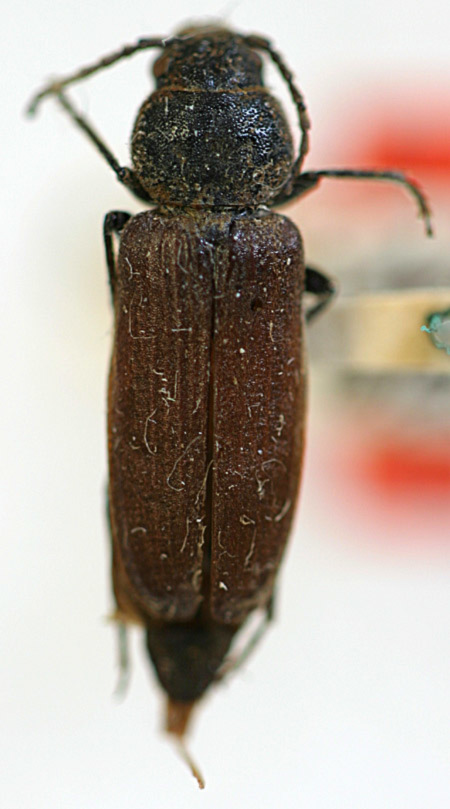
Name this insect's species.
Asemum striatum (also Asemum costulatum)
